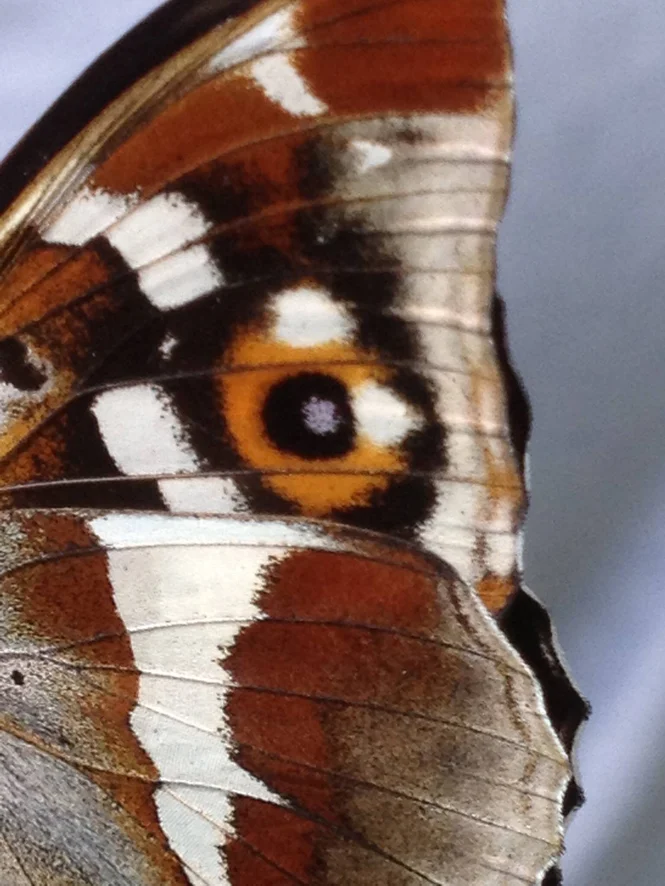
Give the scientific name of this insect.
Apatura iris
